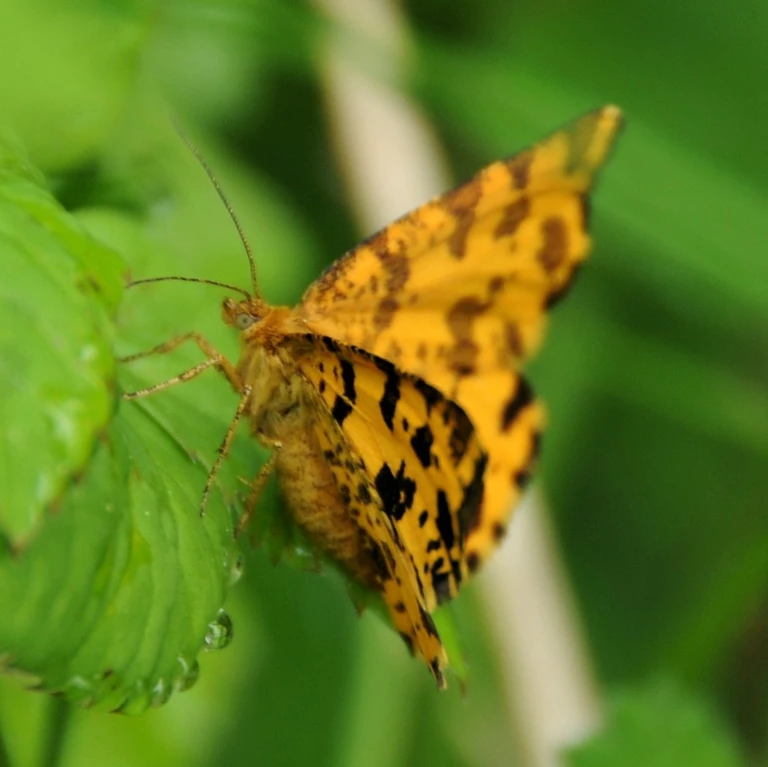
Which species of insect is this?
Pseudopanthera macularia
